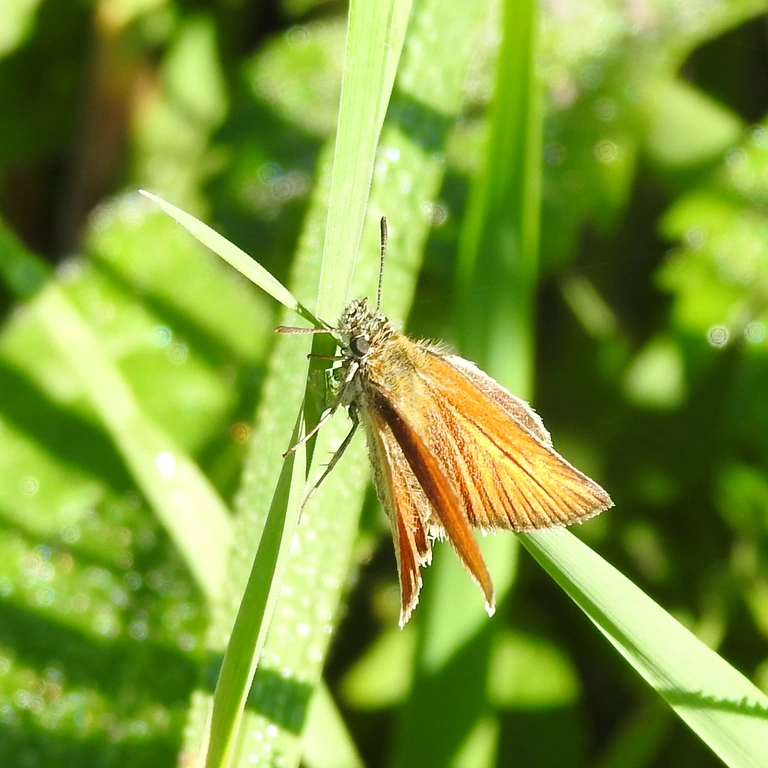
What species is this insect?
Thymelicus sylvestris
